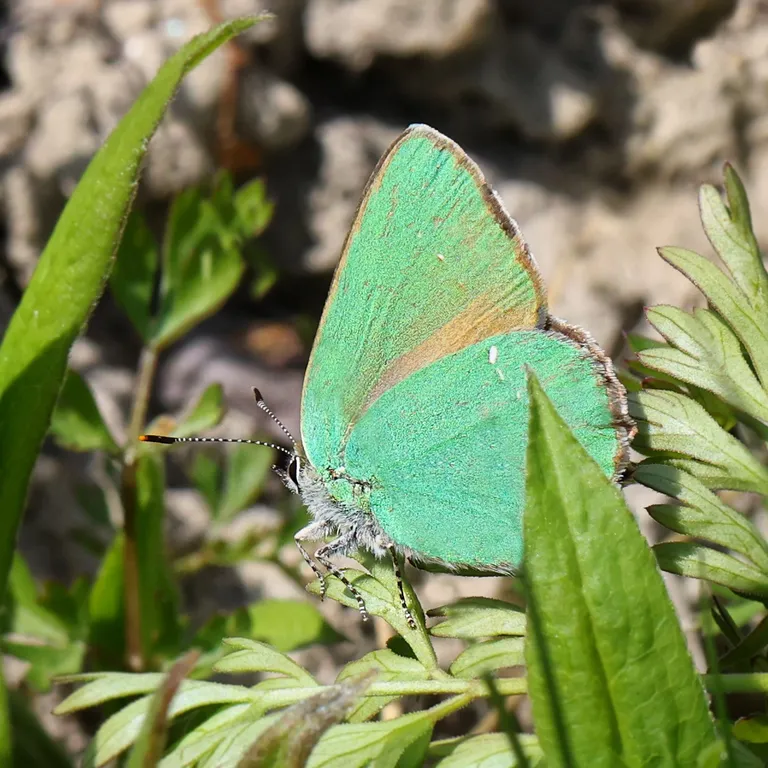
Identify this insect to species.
Callophrys rubi
